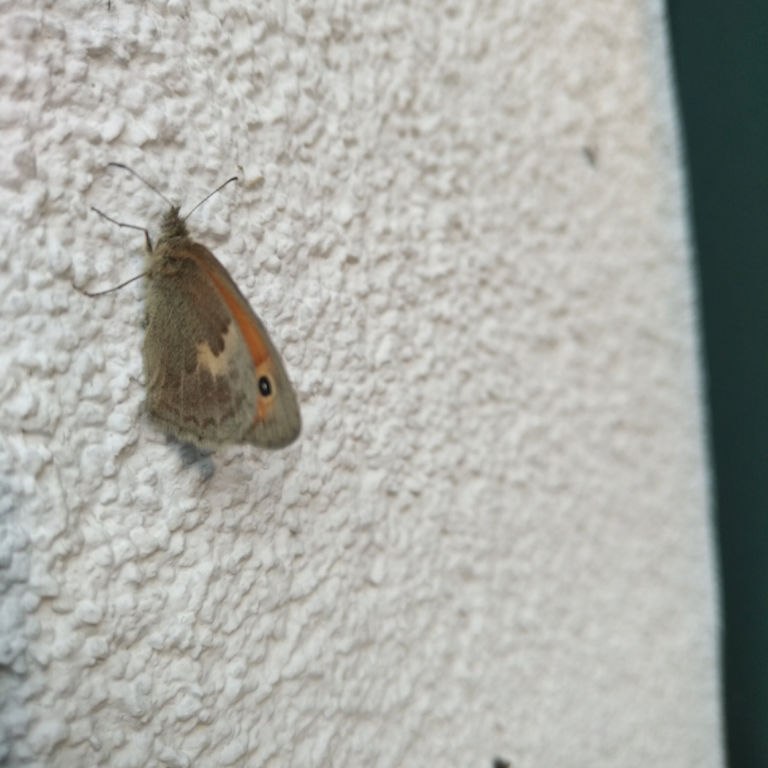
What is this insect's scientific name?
Coenonympha pamphilus
